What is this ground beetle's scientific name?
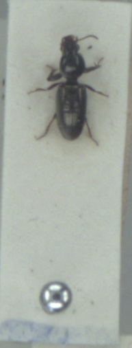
Dyschirius politus
